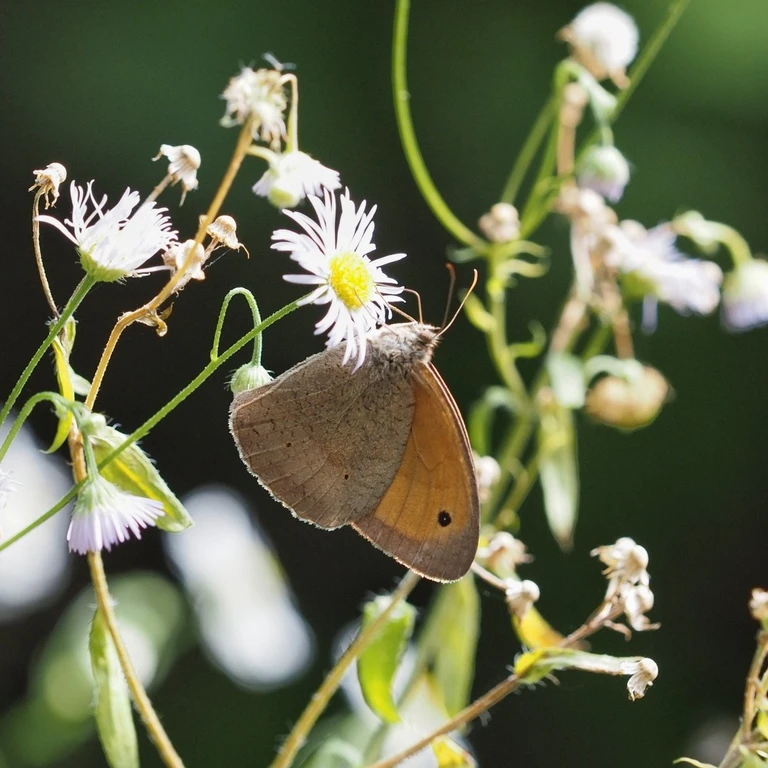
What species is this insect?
Maniola jurtina
